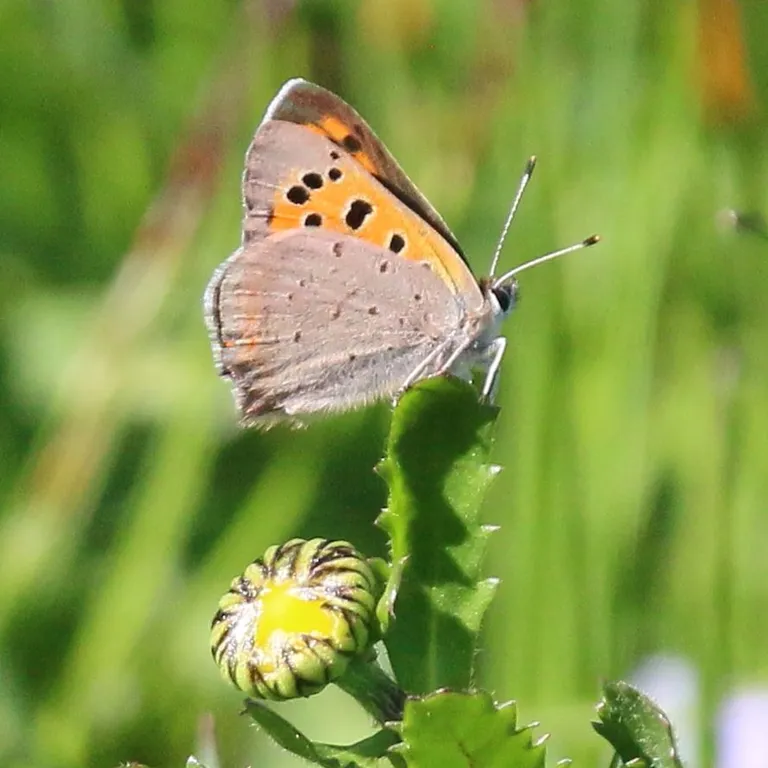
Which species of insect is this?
Lycaena phlaeas
